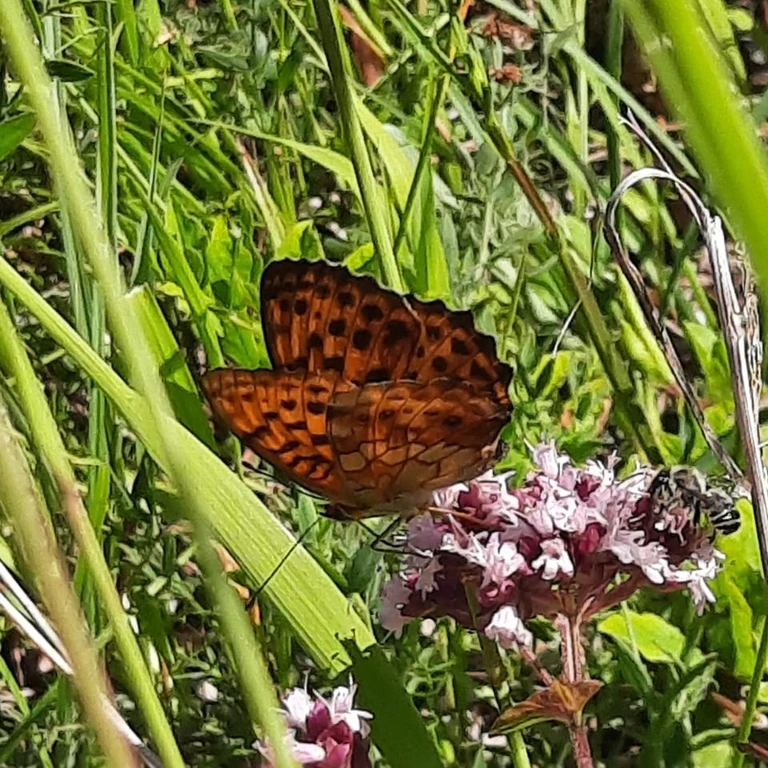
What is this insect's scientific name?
Brenthis daphne
